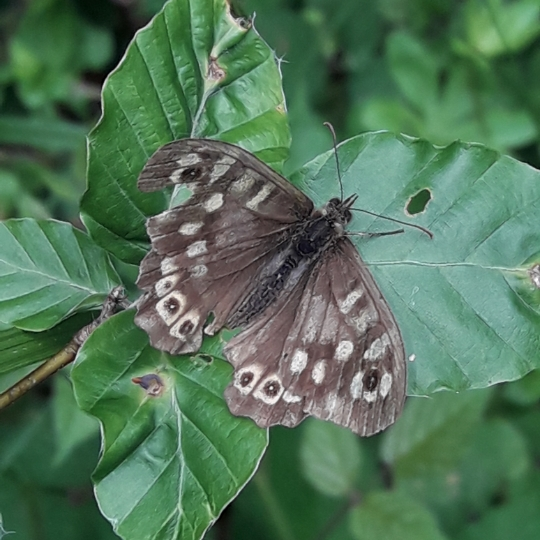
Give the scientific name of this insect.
Pararge aegeria
